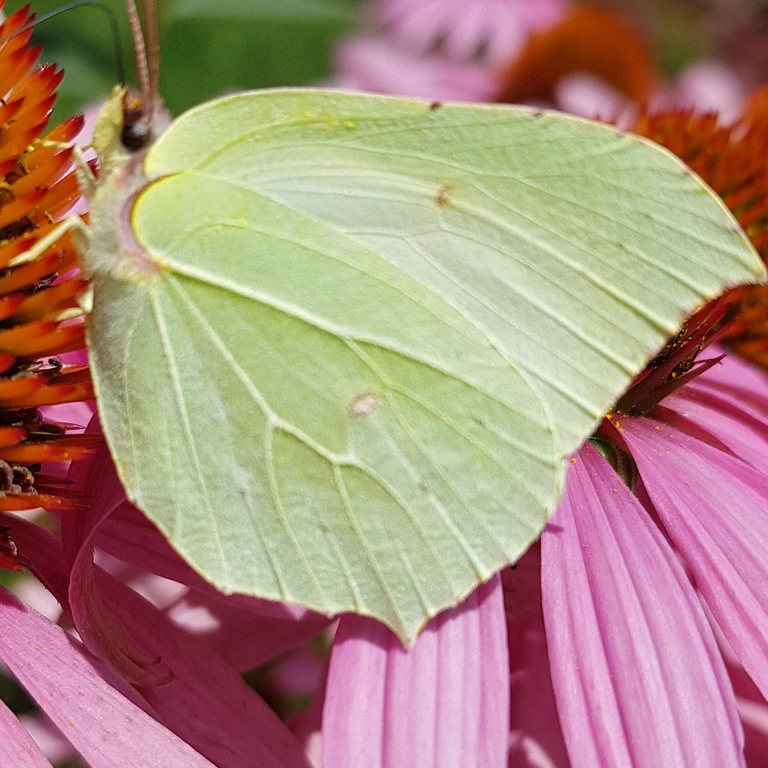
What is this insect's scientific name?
Gonepteryx rhamni
